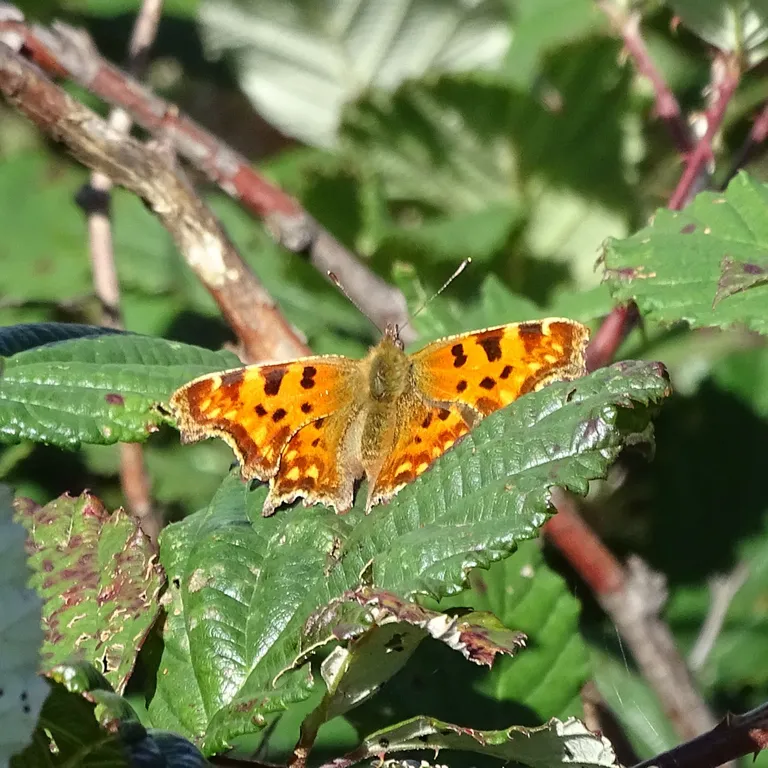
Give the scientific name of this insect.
Polygonia c-album
